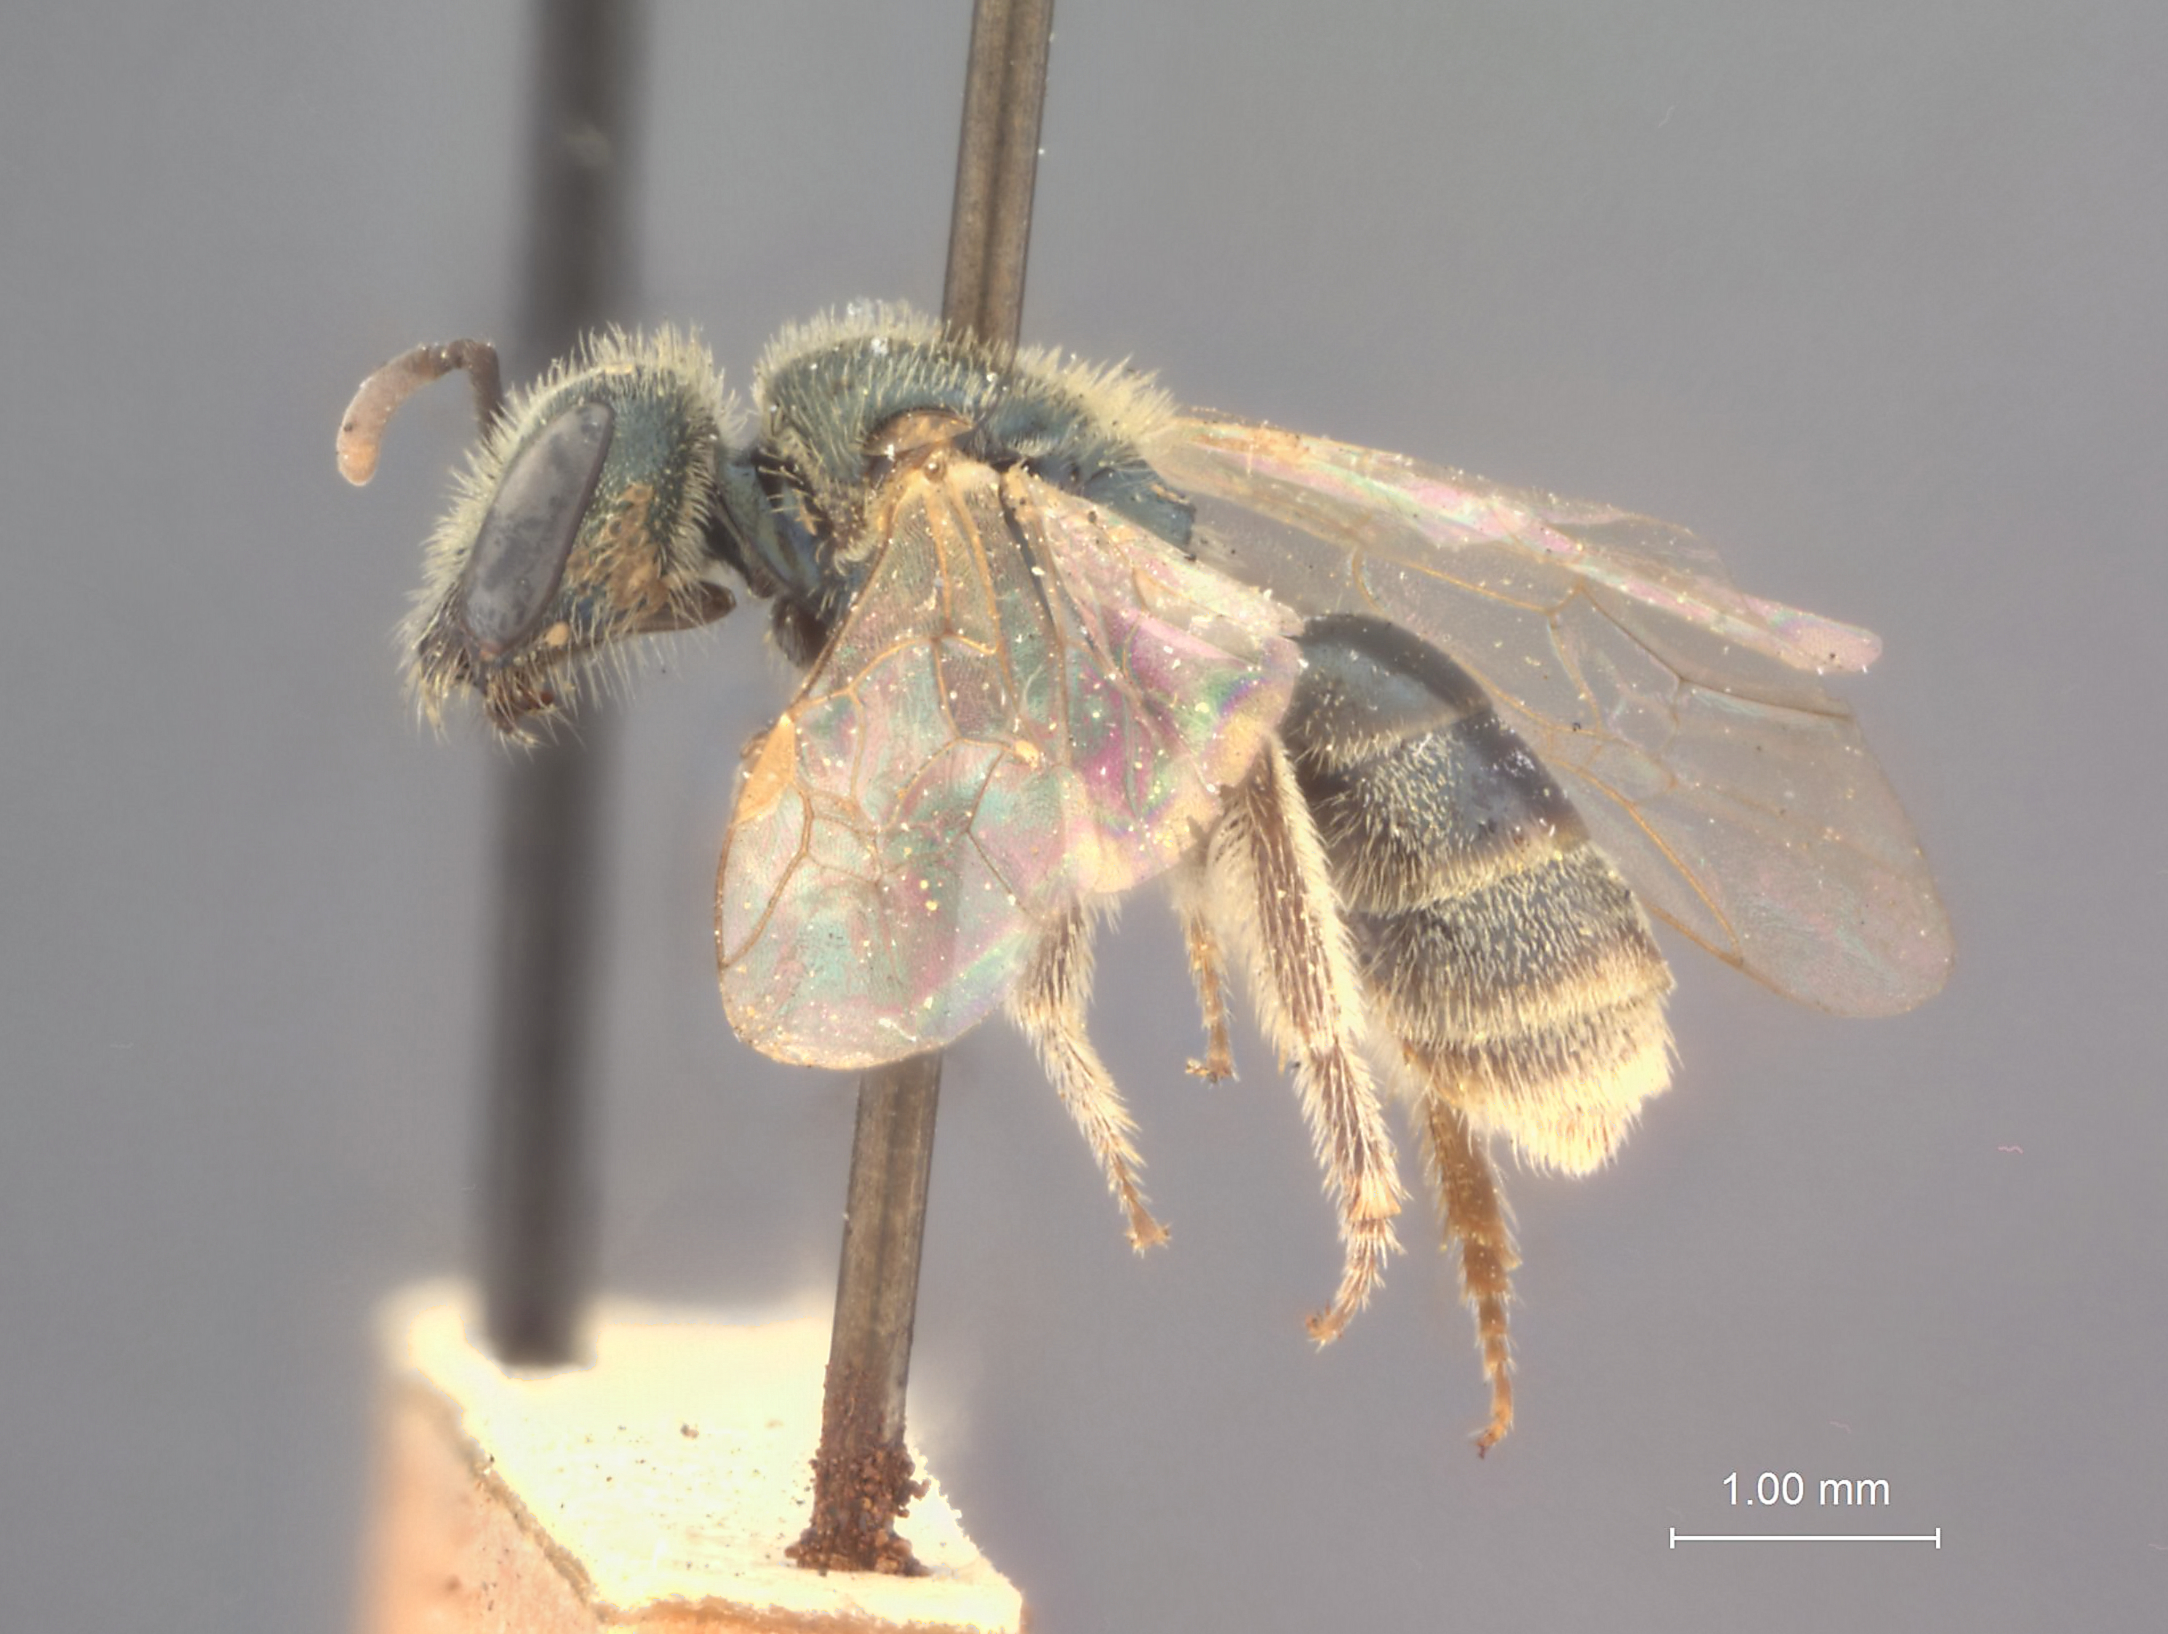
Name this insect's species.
Halictus brycinci
